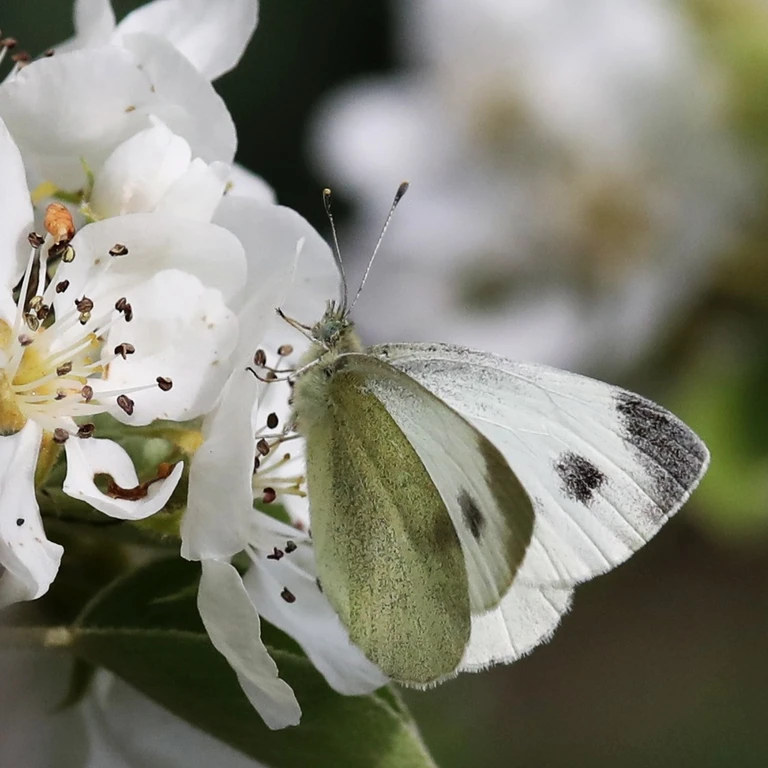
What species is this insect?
Pieris mannii
